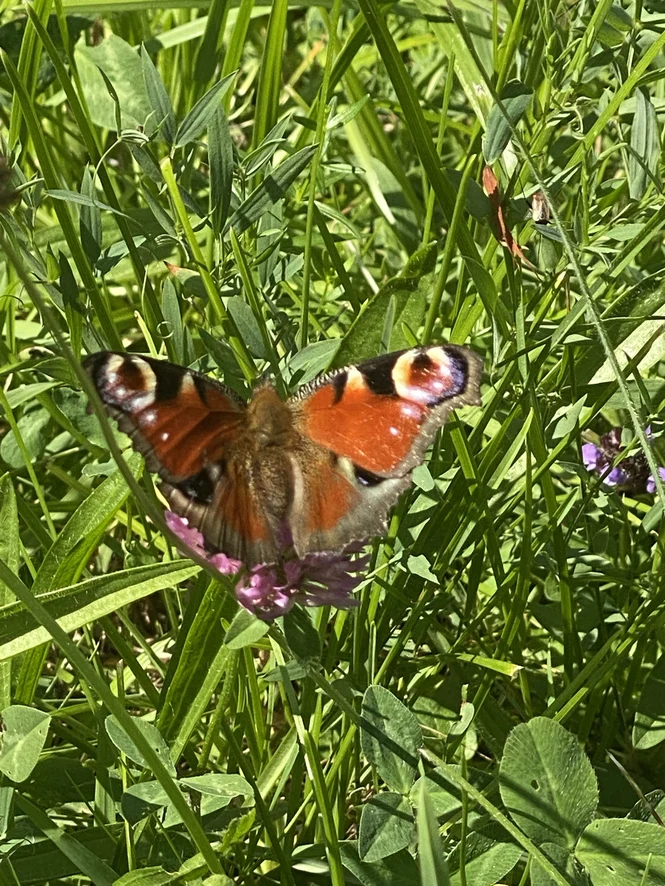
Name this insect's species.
Aglais io
